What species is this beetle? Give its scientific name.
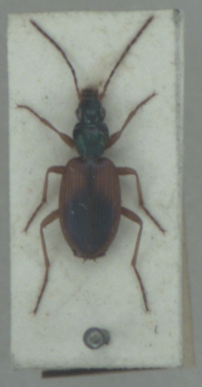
Anchomenus dorsalis
